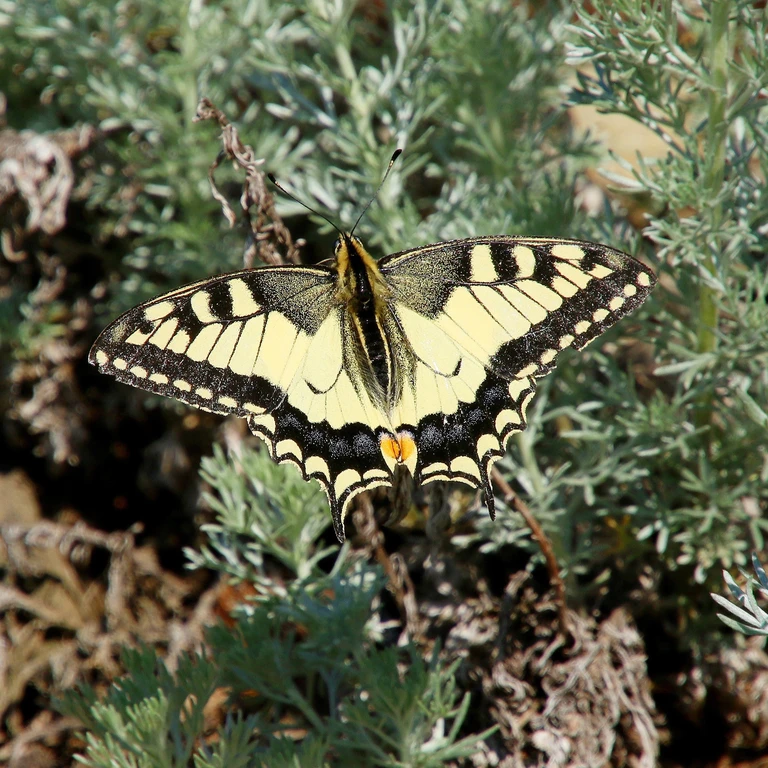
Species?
Papilio machaon
